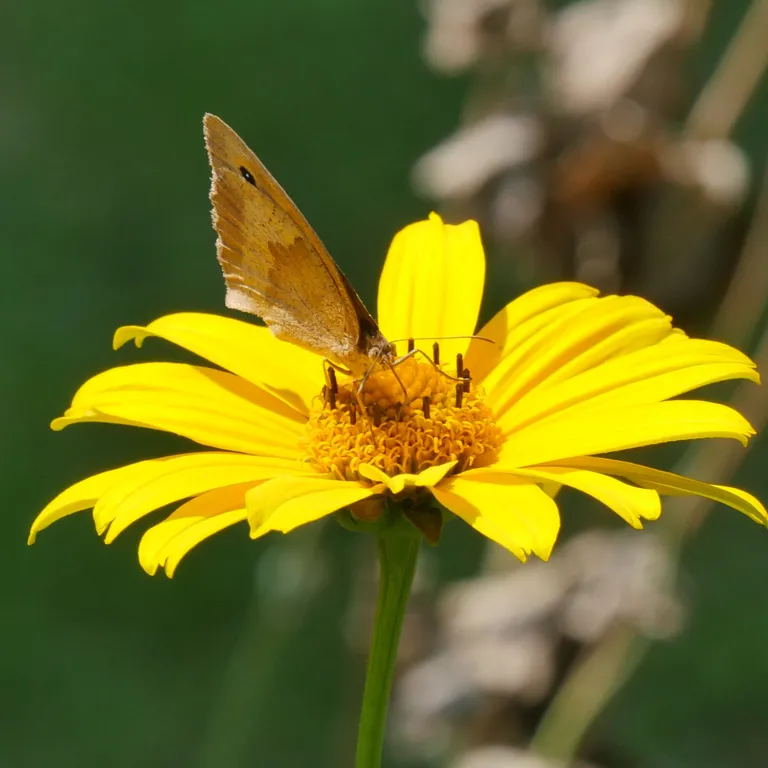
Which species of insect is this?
Maniola jurtina
